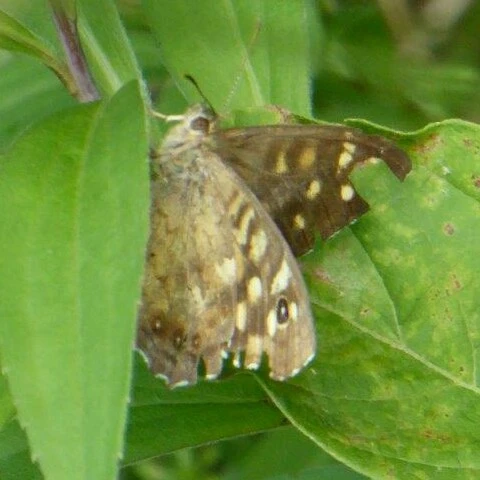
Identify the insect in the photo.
Pararge aegeria
